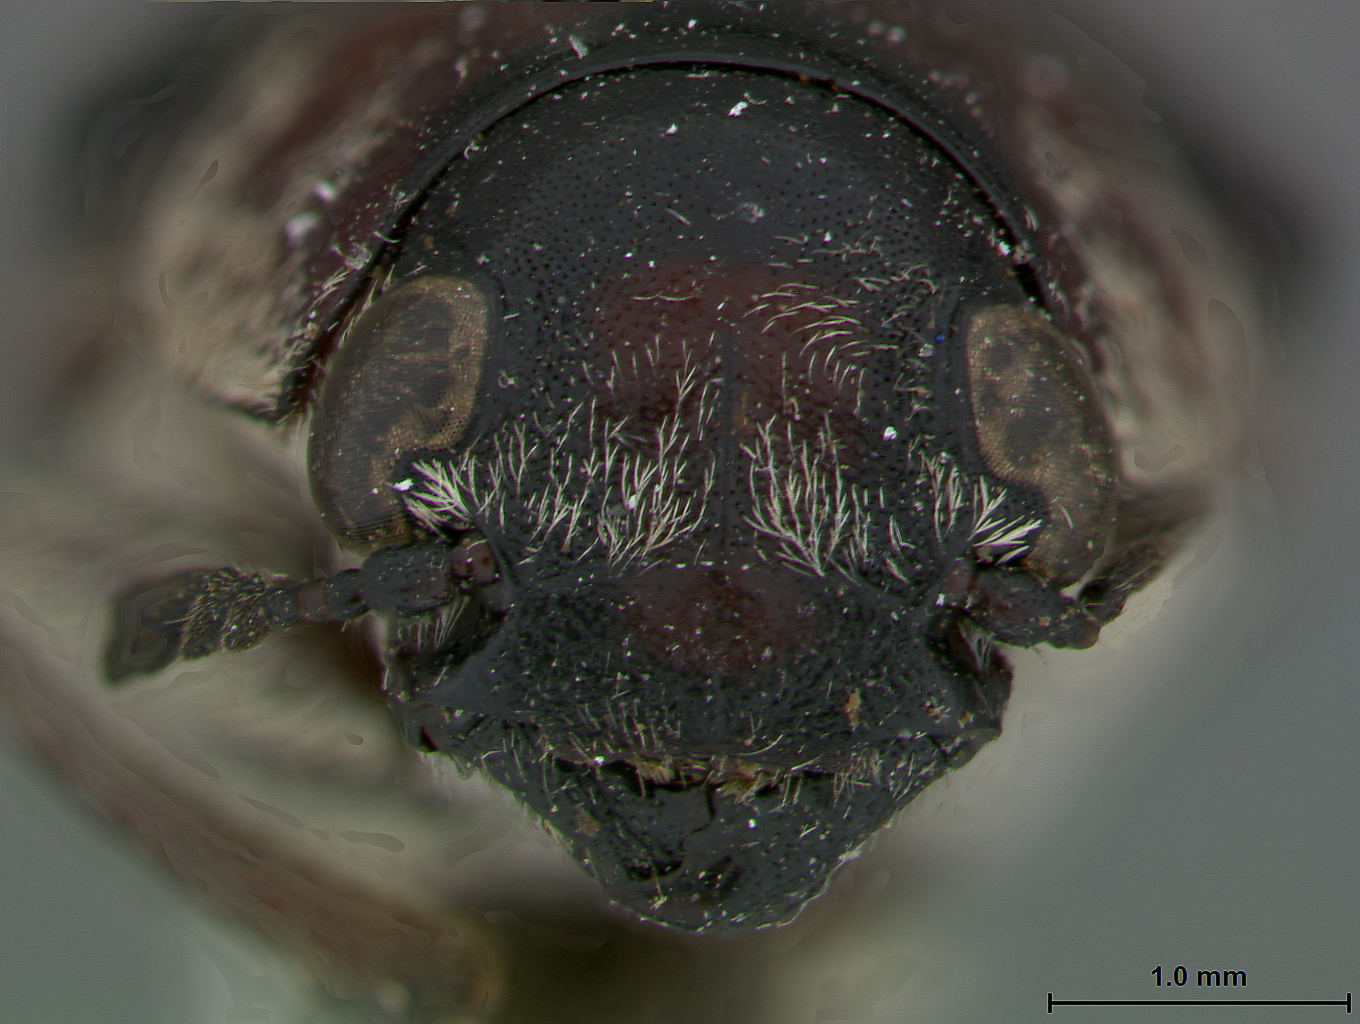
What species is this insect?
Minturnia gratiosa
